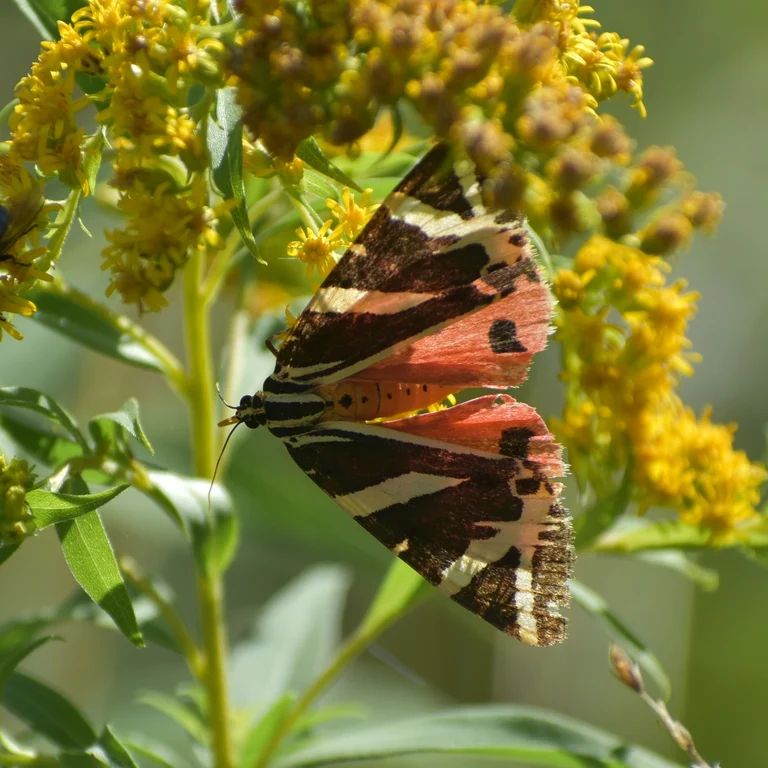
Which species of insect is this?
Euplagia quadripunctaria
